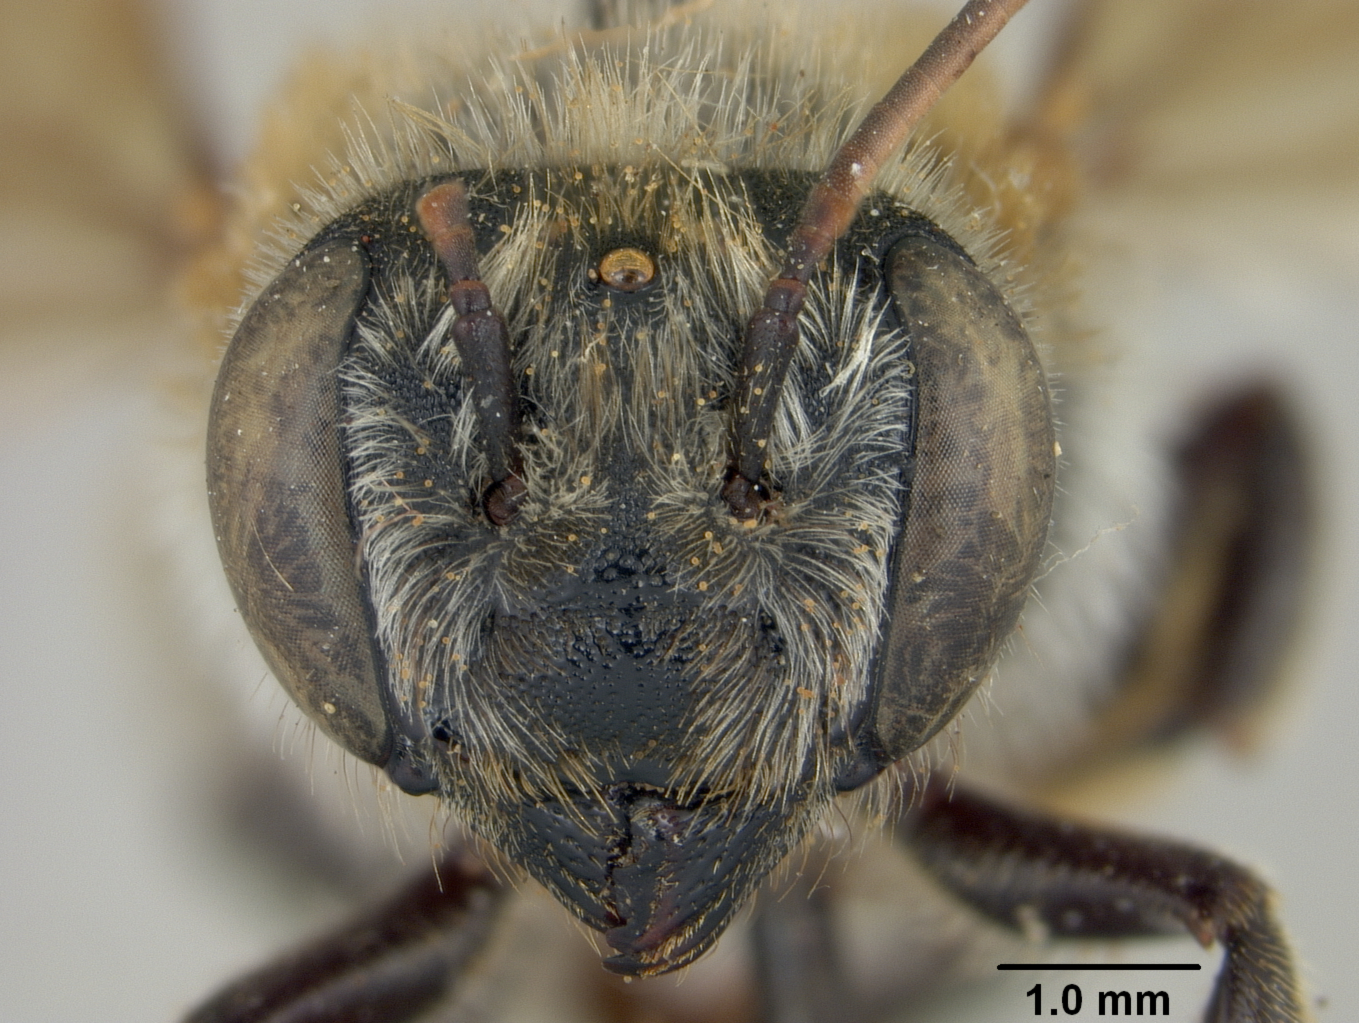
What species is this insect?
Megachile viator
